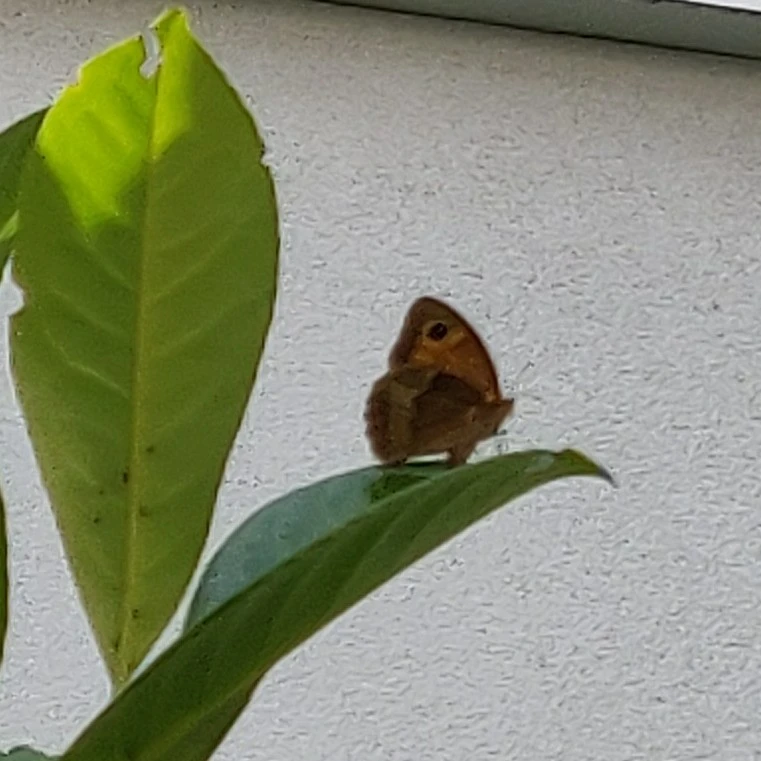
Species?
Maniola jurtina
